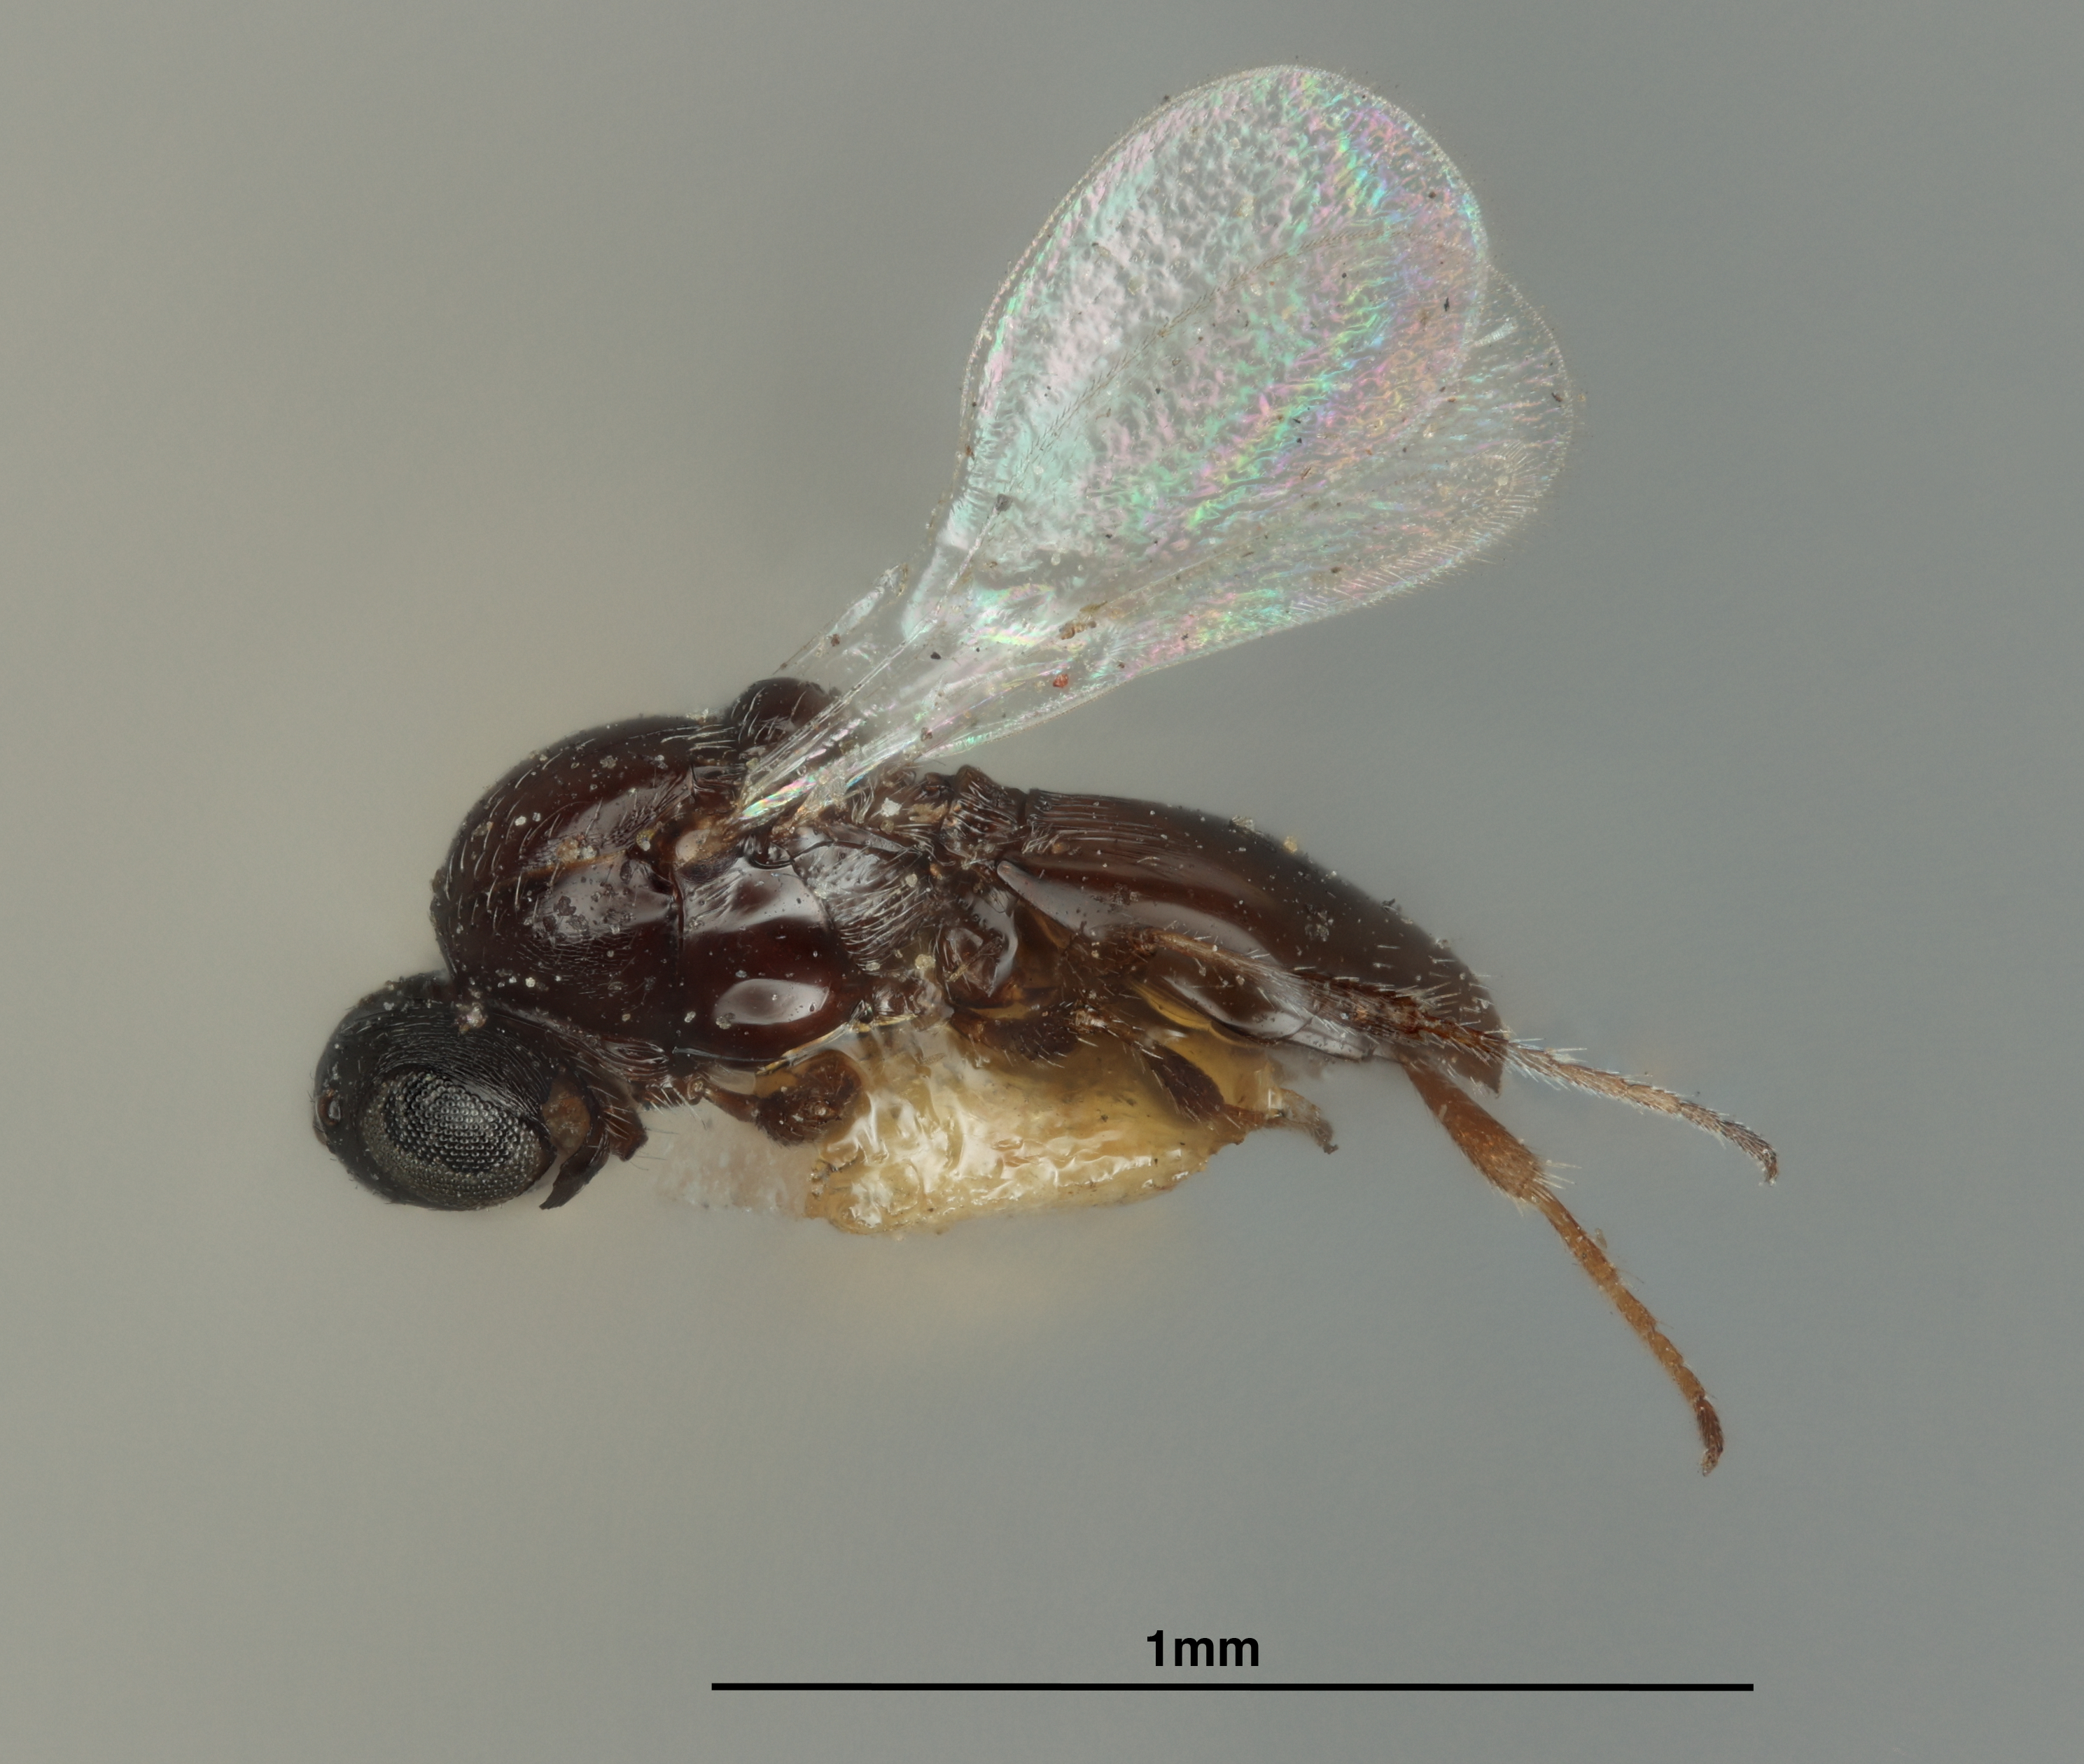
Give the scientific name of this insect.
Polygnotus atriplicis
